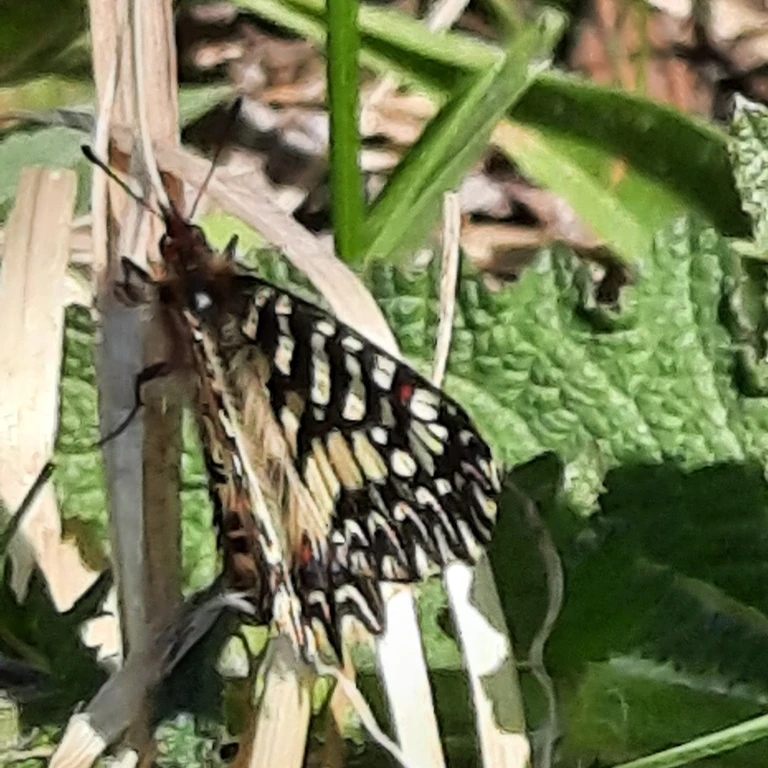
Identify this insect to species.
Zerynthia polyxena
